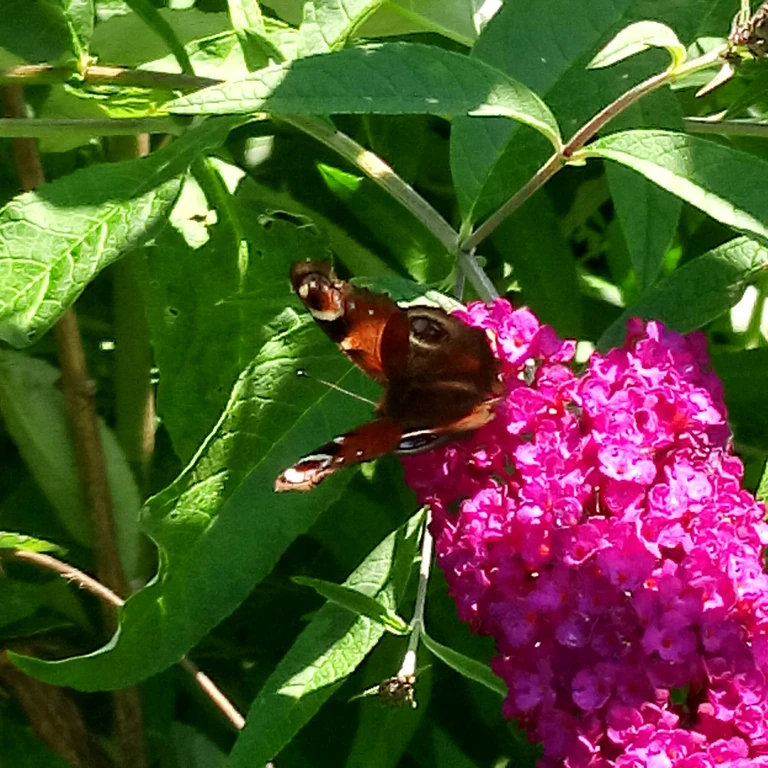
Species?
Aglais io
